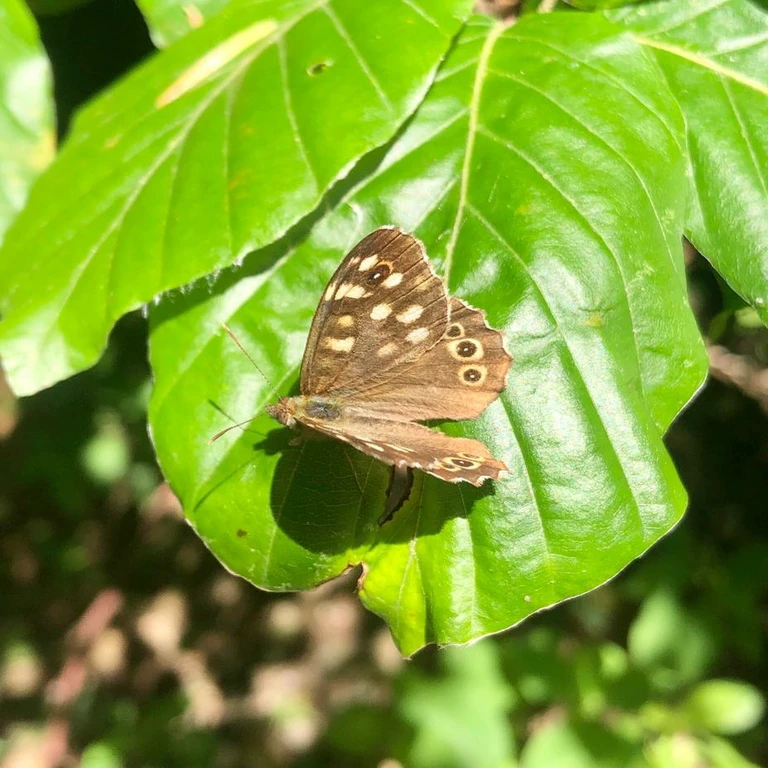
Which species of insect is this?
Pararge aegeria
